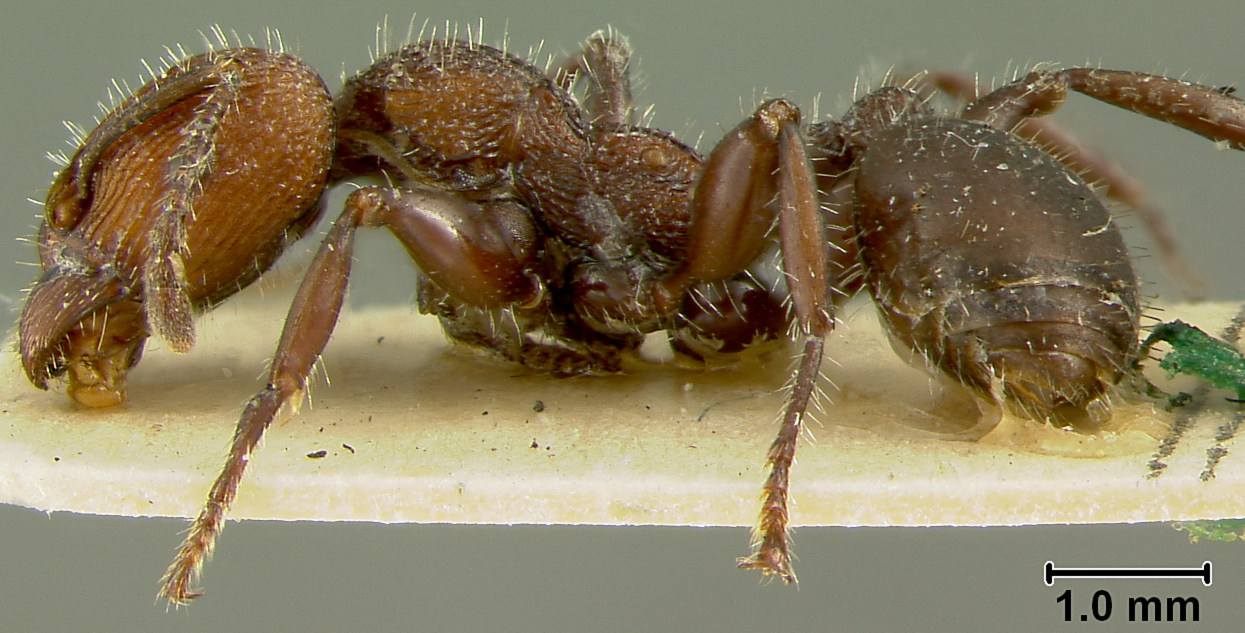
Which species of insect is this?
Podomyrma fortirugis
